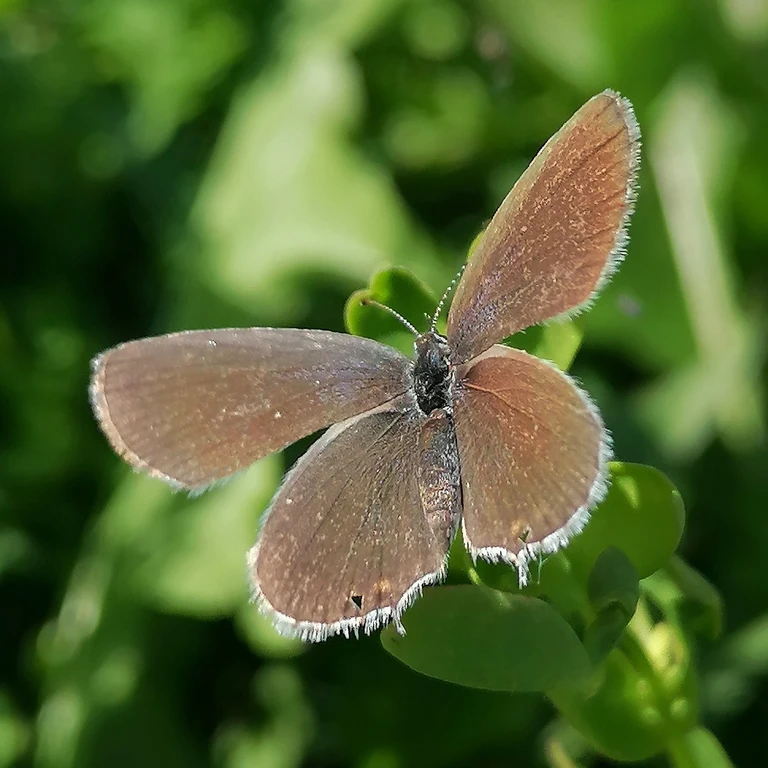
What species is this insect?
Cupido argiades (also Elkalyce argiades)
